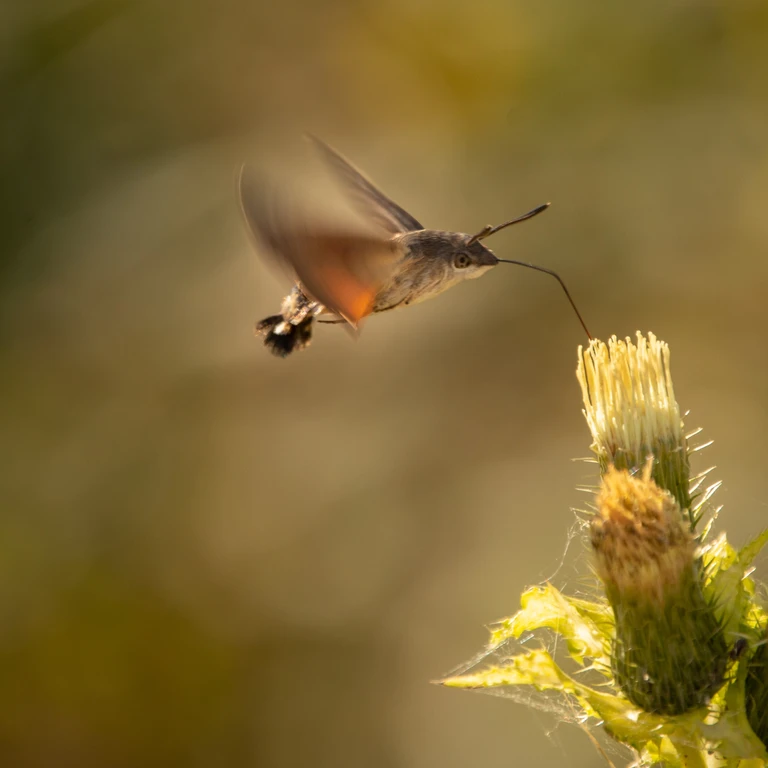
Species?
Macroglossum stellatarum
